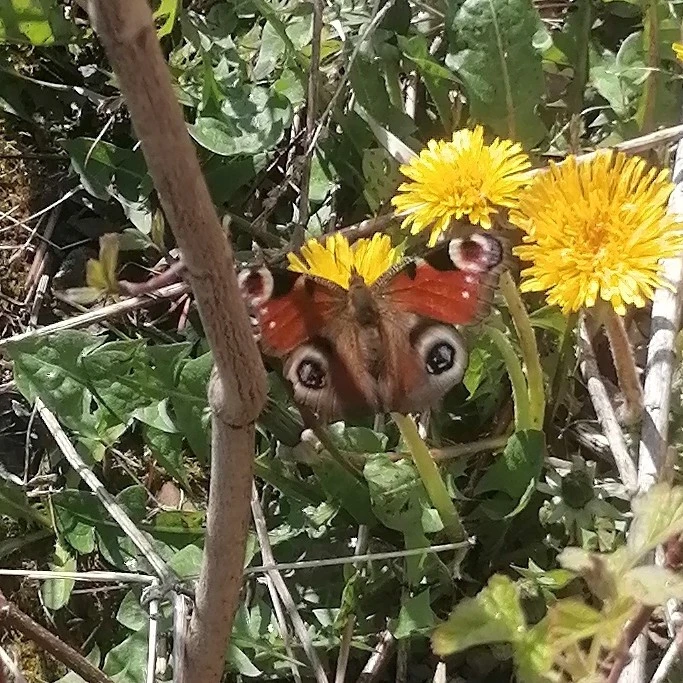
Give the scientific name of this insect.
Aglais io
